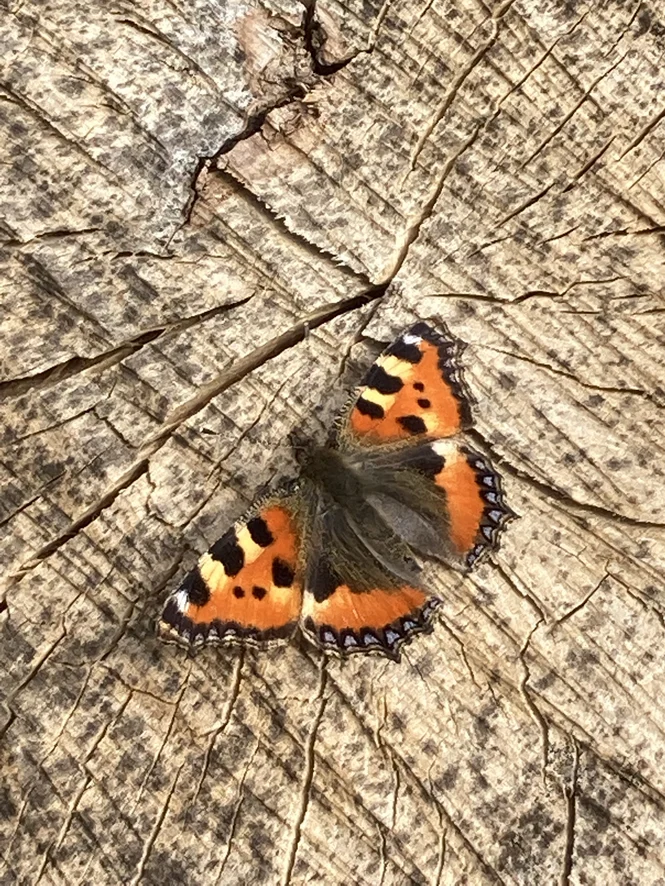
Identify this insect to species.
Aglais urticae
